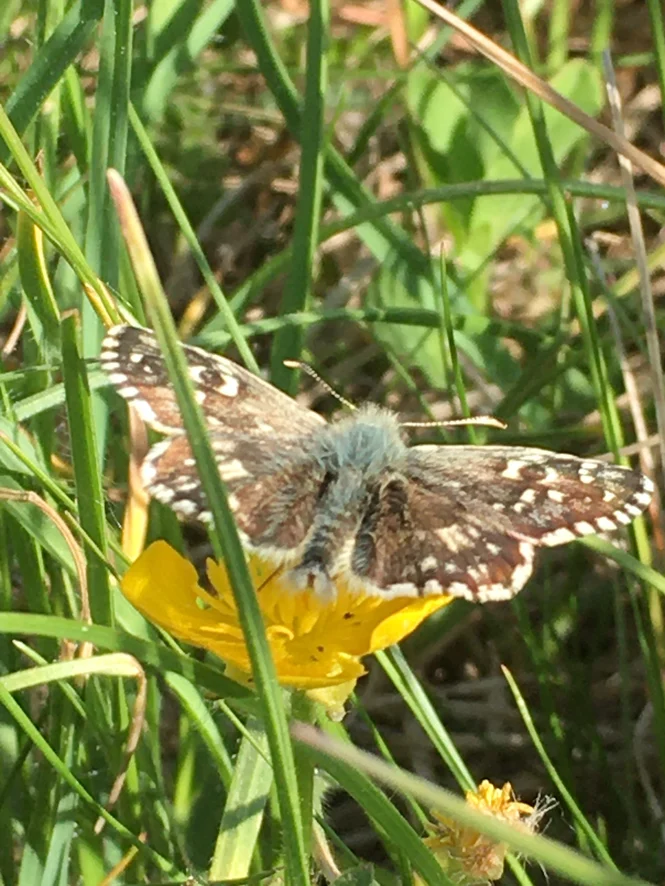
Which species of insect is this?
Pyrgus malvae
